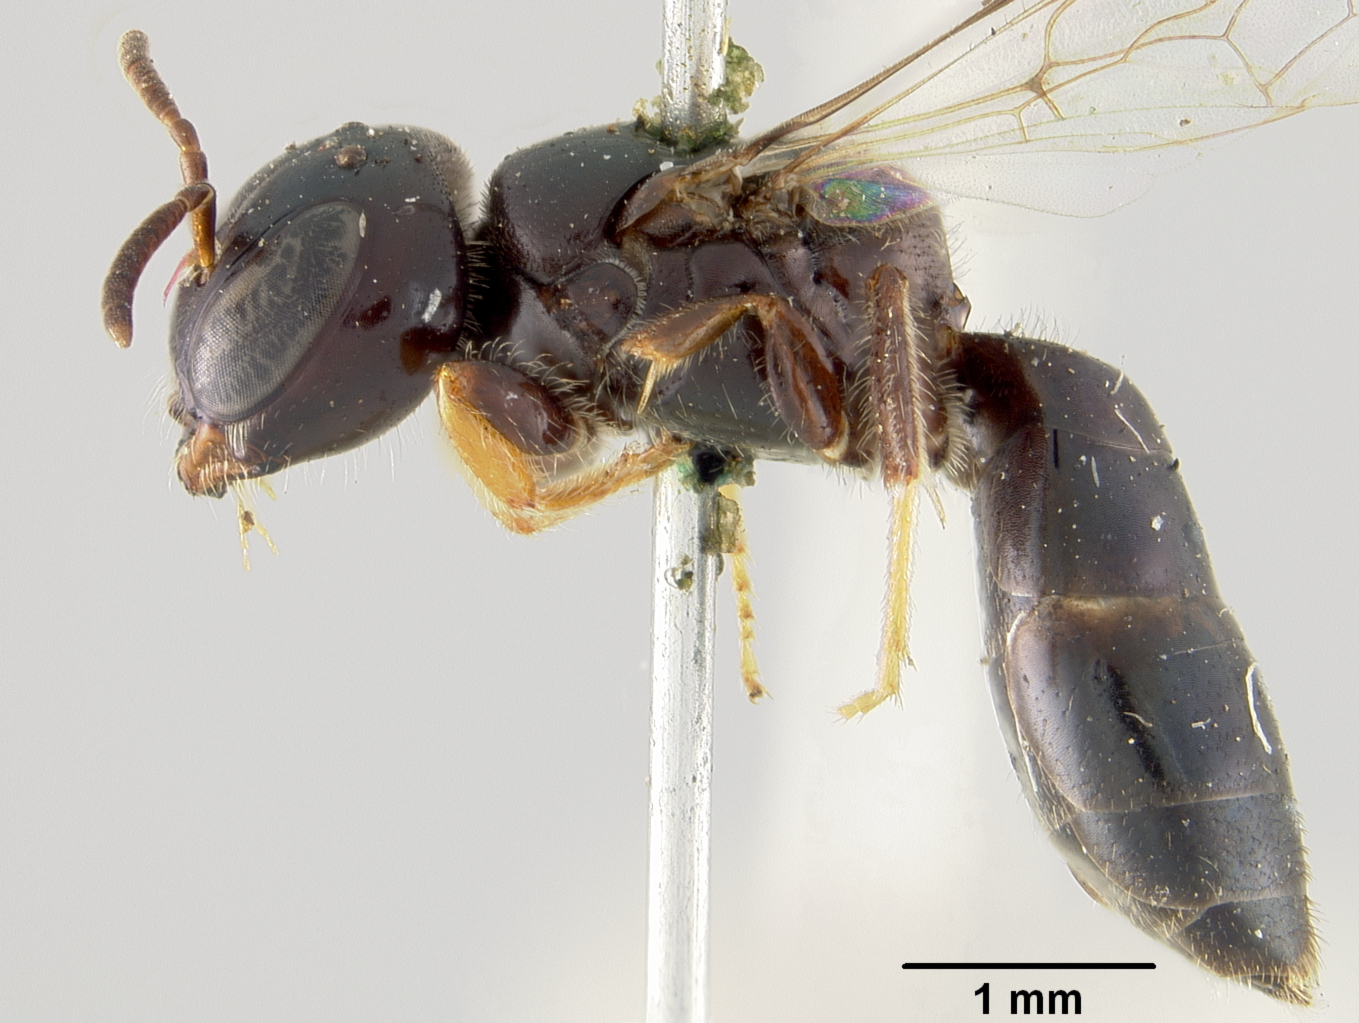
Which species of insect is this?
Pachyprosopis hackeri
